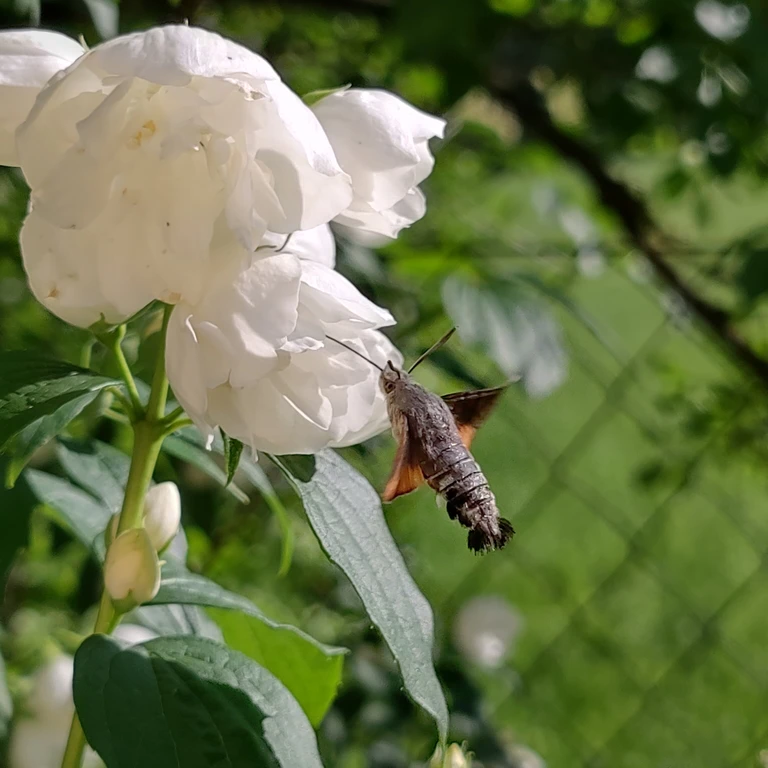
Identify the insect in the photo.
Macroglossum stellatarum
